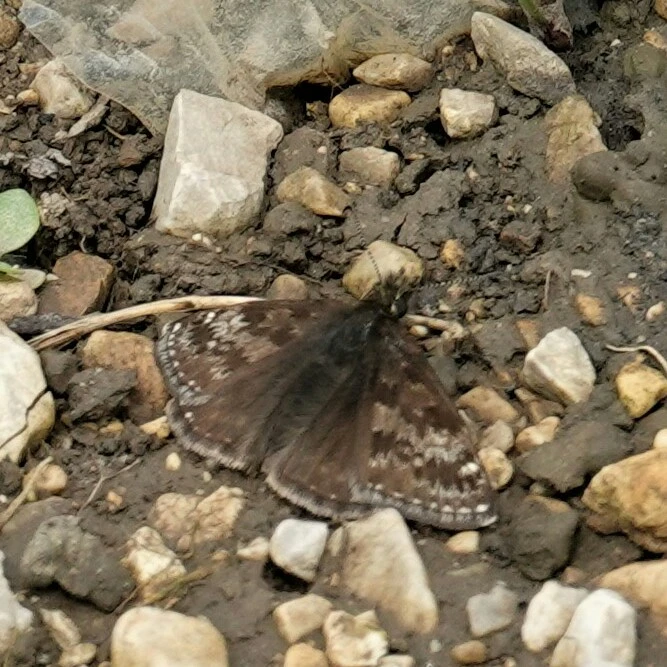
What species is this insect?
Erynnis tages
